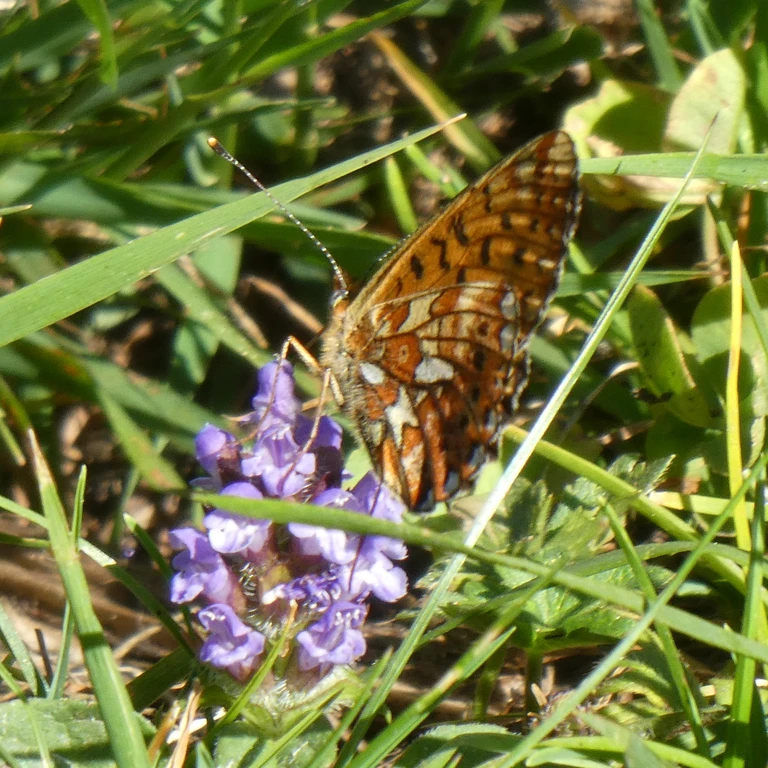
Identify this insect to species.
Boloria euphrosyne (also Clossiana euphrosyne)
